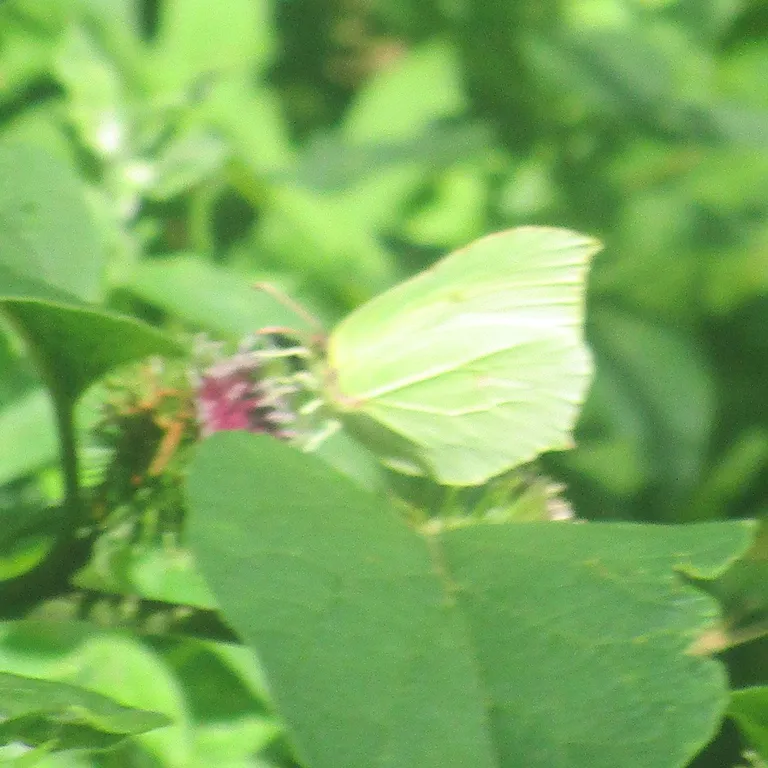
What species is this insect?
Gonepteryx rhamni
